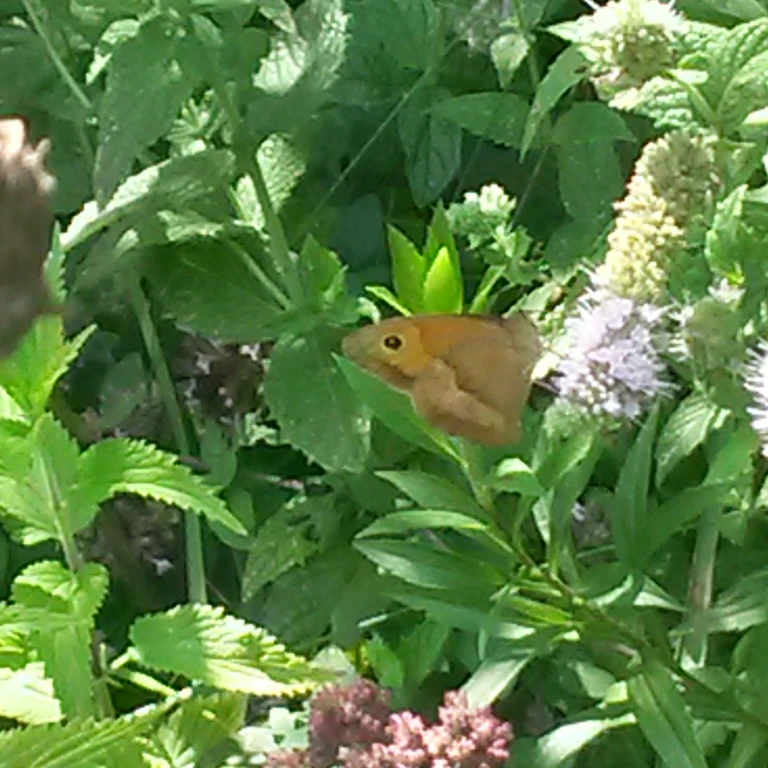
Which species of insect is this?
Maniola jurtina
